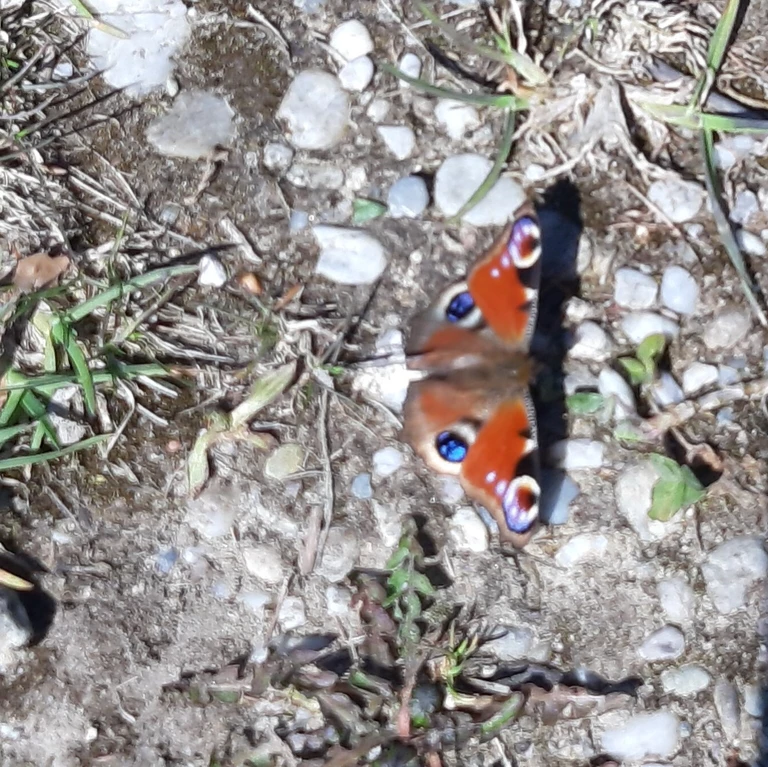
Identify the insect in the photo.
Aglais io
